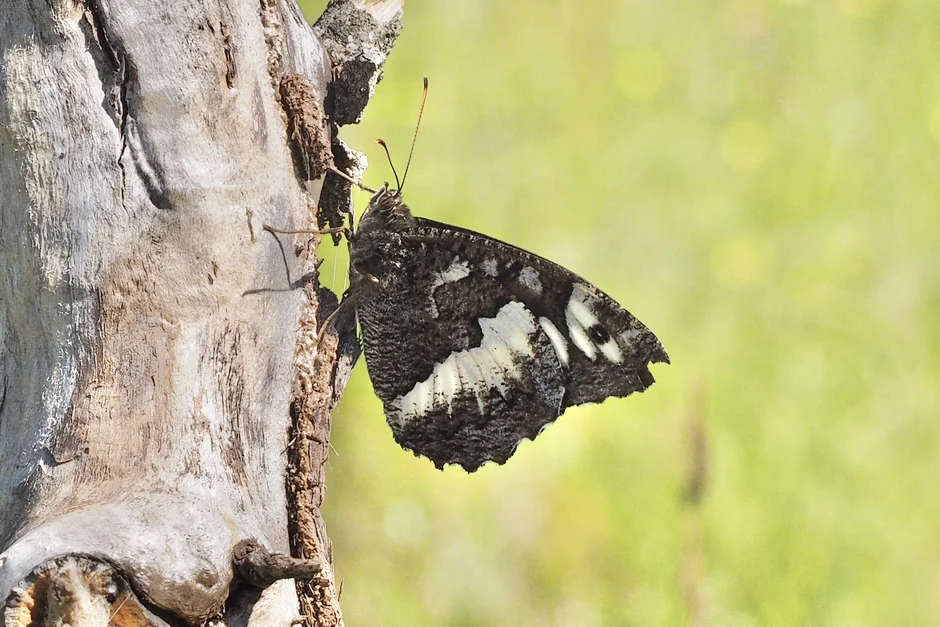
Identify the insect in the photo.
Brintesia circe
